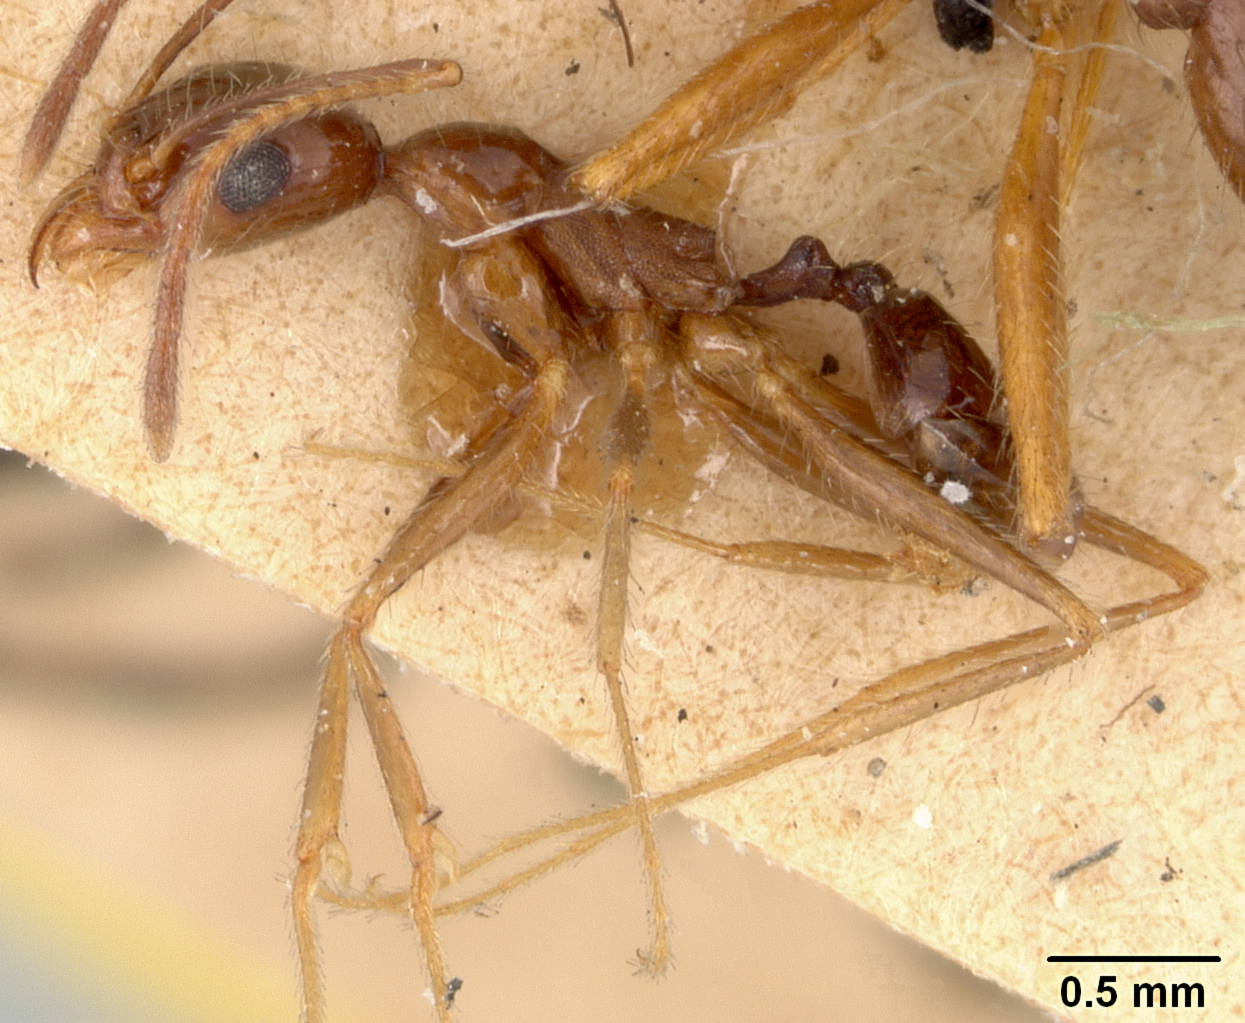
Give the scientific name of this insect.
Pheidole desertorum
